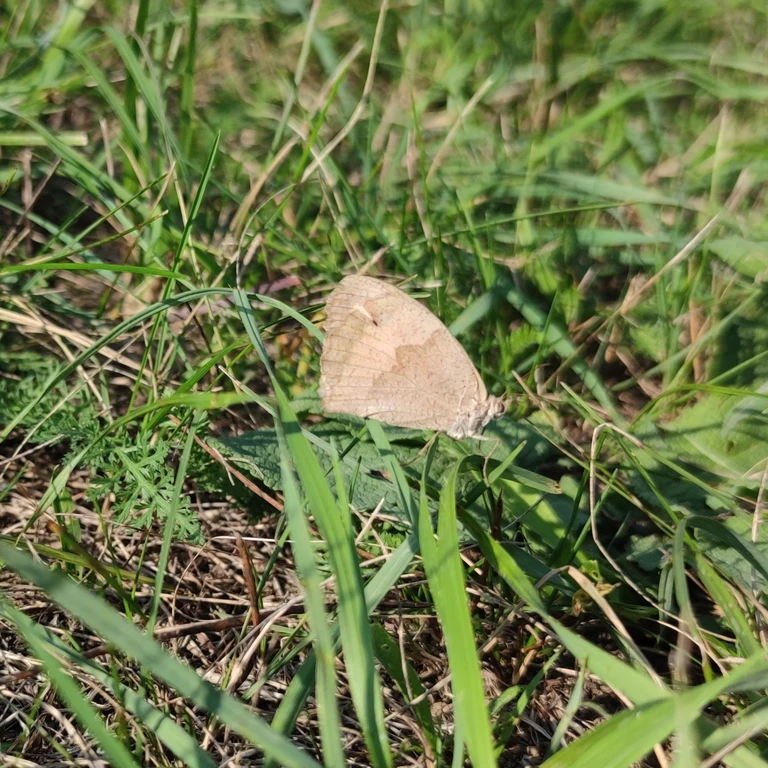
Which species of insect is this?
Maniola jurtina
